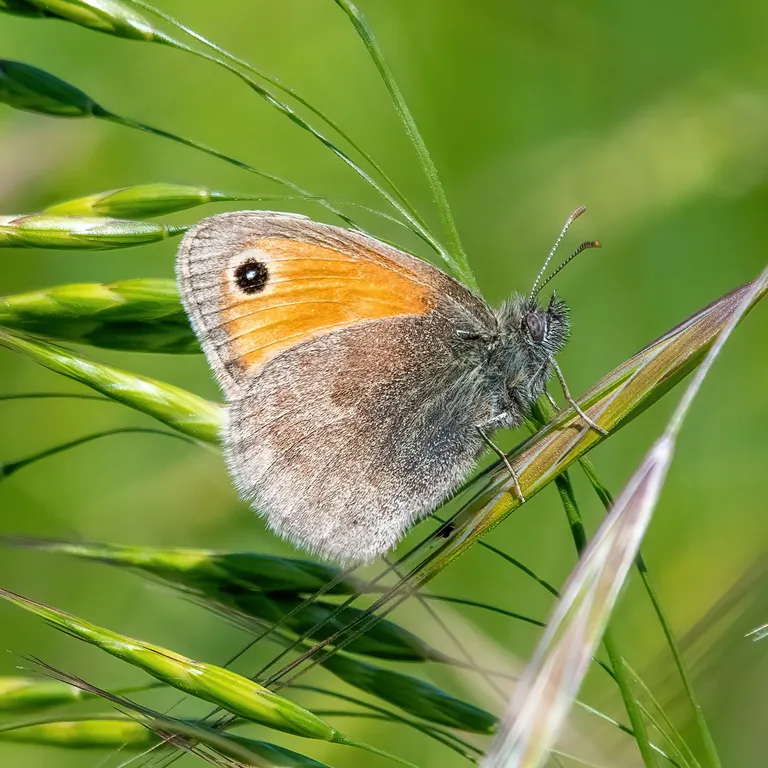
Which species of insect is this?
Coenonympha pamphilus
